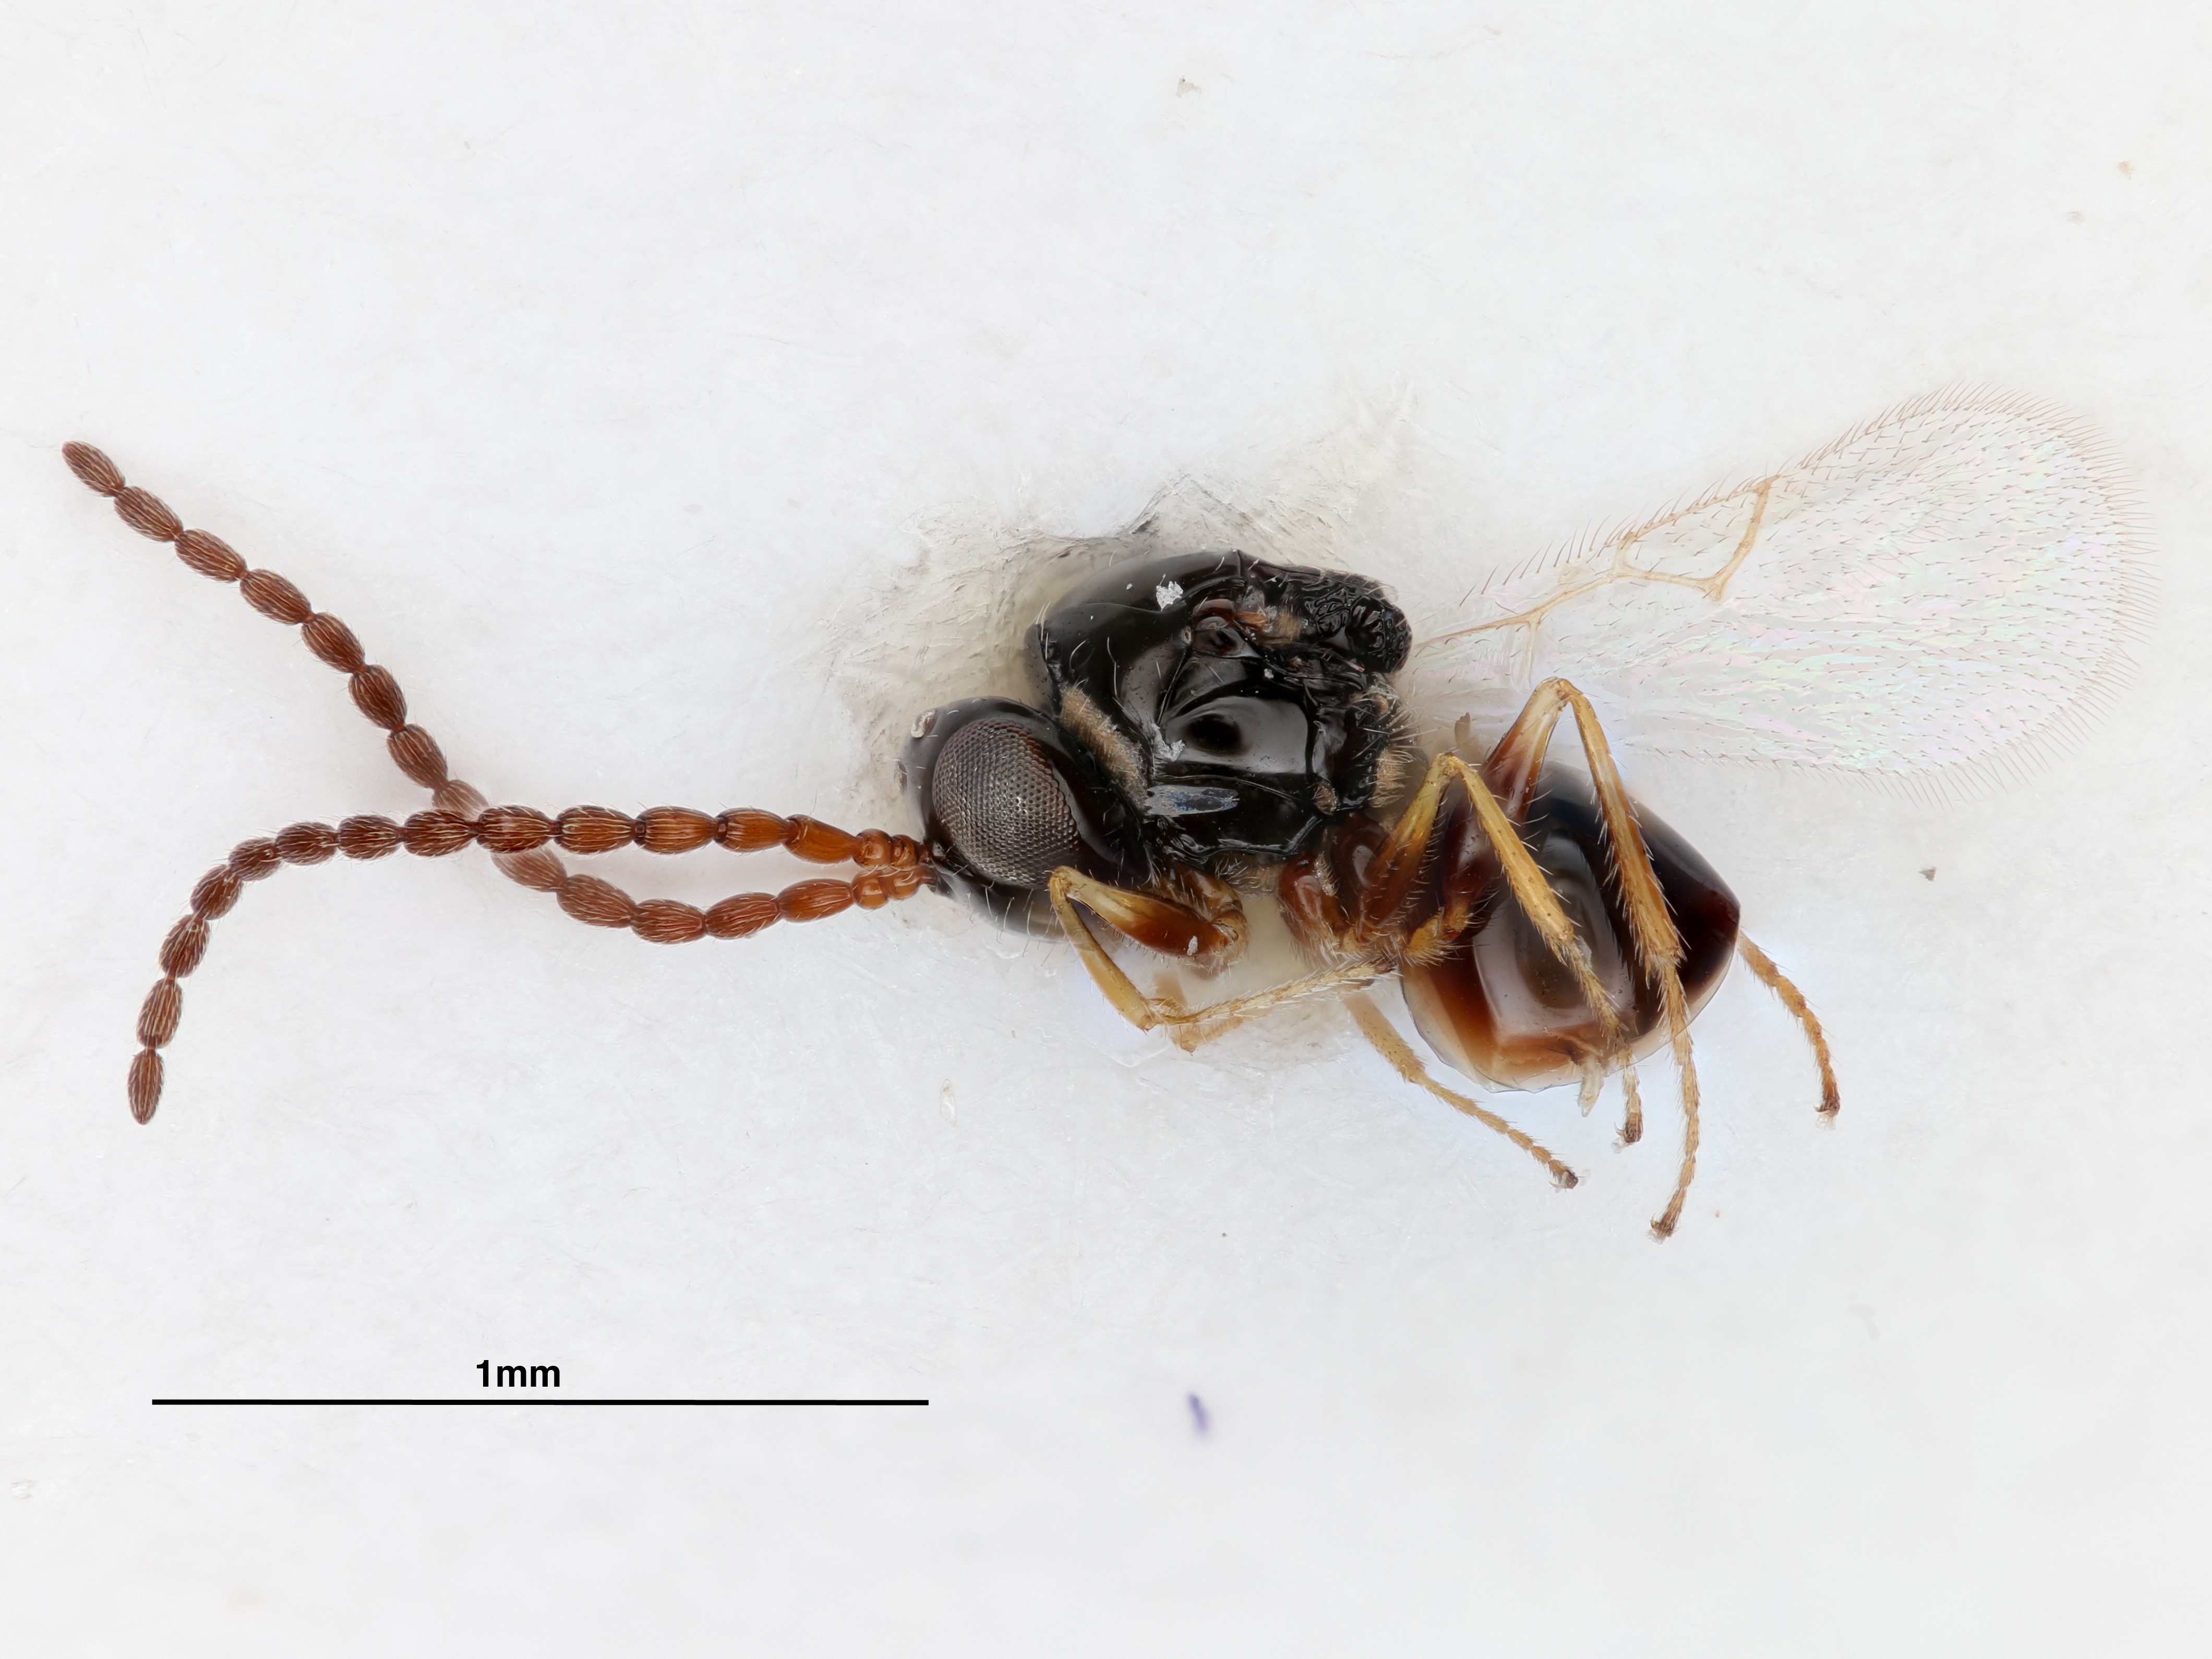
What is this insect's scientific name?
Zaeucoila patera
